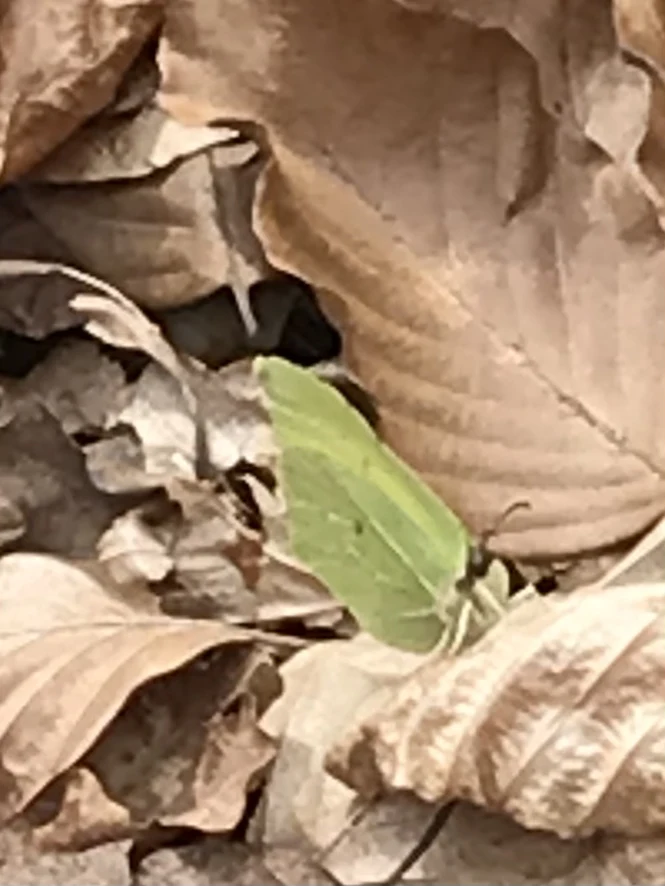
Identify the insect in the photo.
Gonepteryx rhamni
